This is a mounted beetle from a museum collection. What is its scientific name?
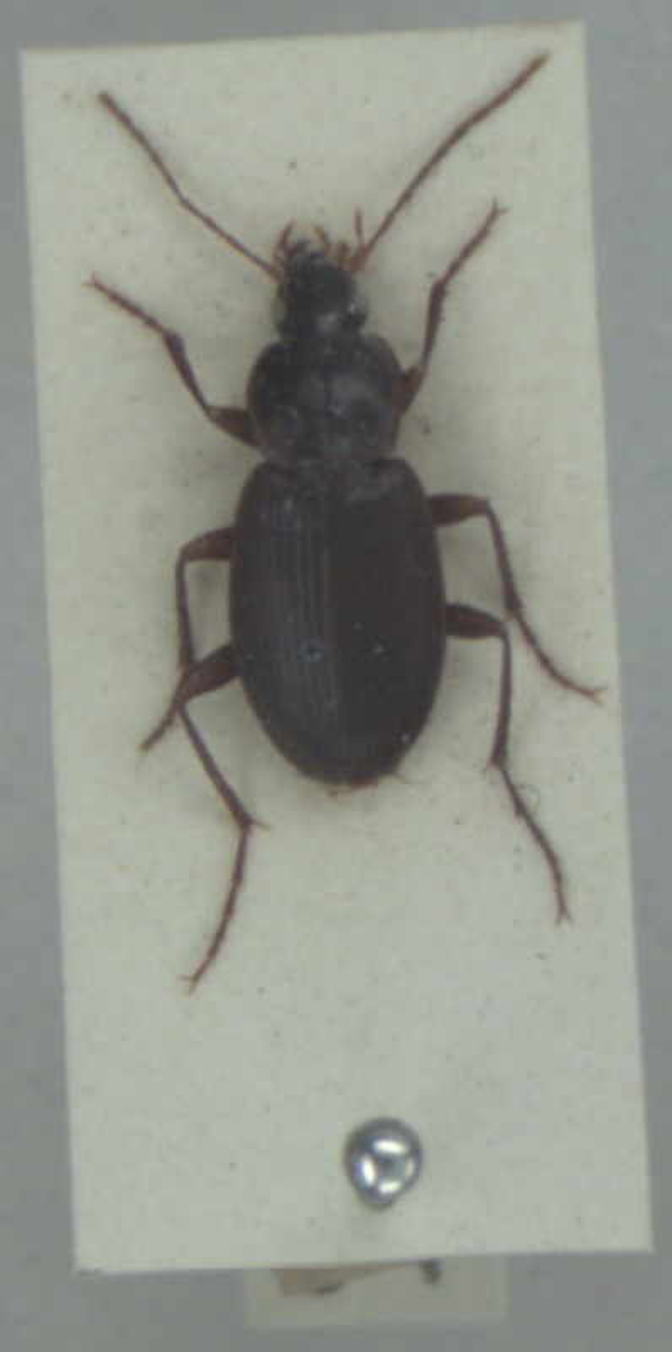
Calathus rotundicollis
